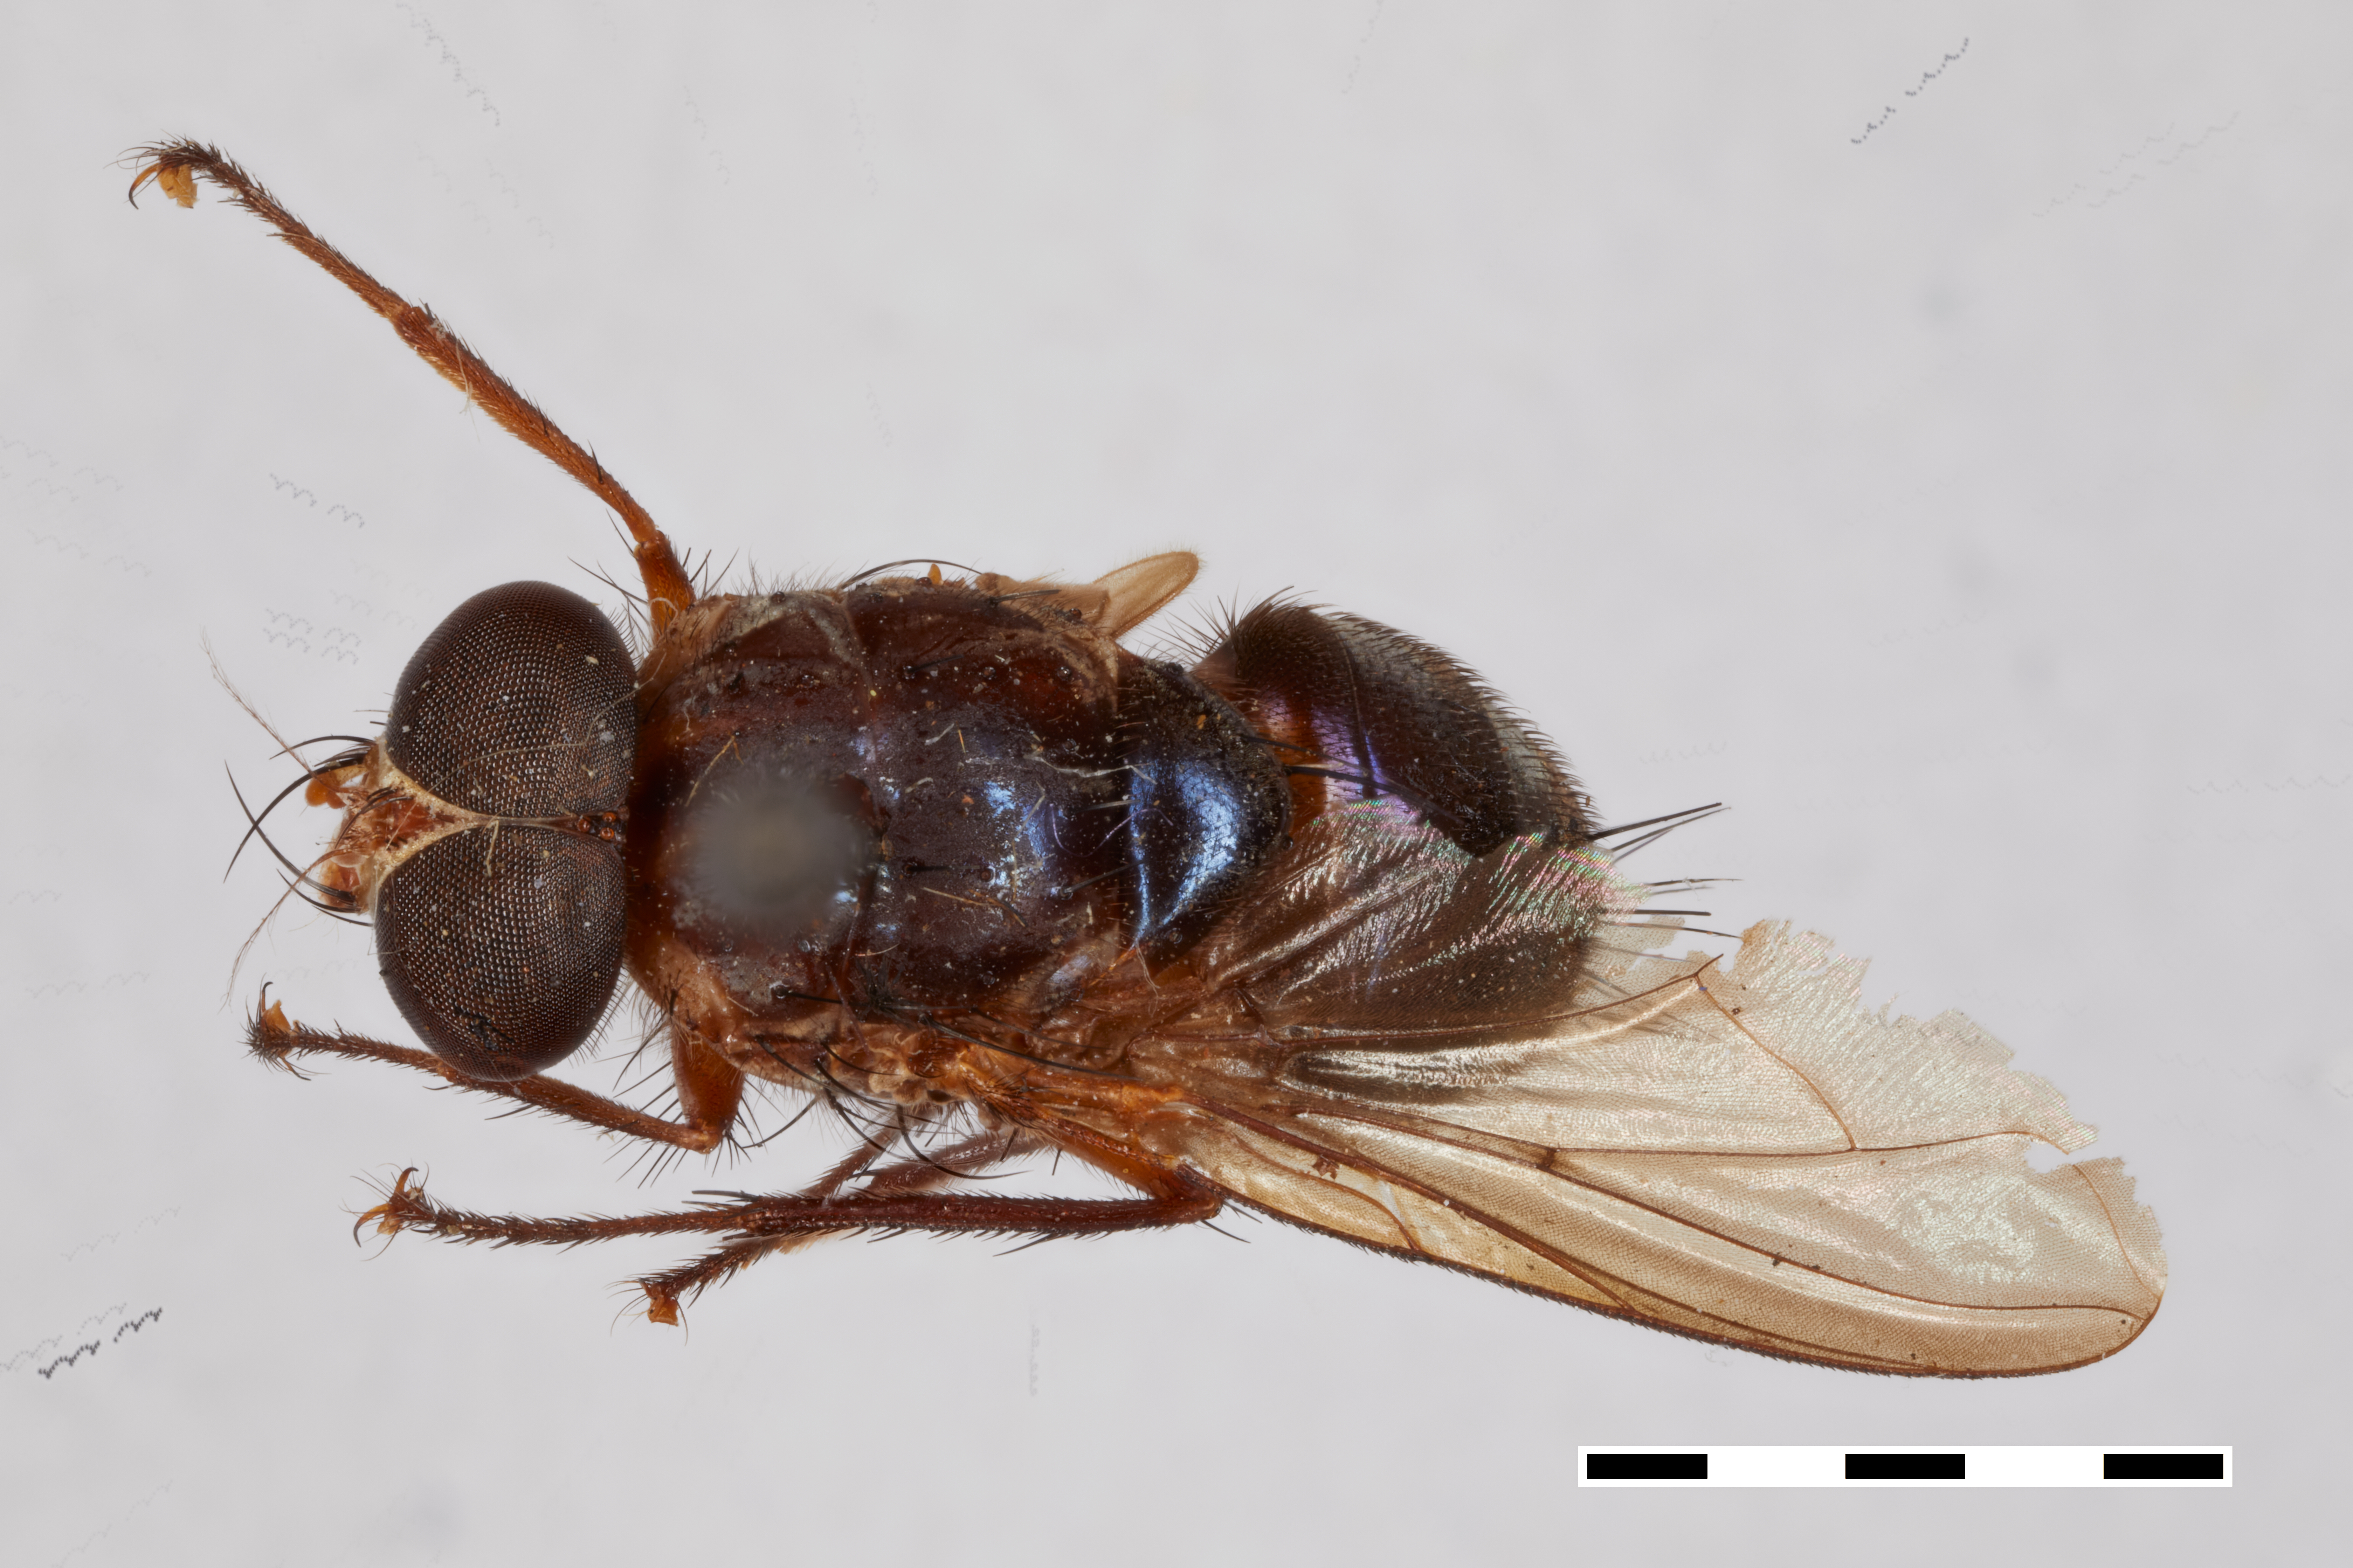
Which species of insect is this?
Huascaromusca aeneiventris (also Mesembrinella tibialis)
